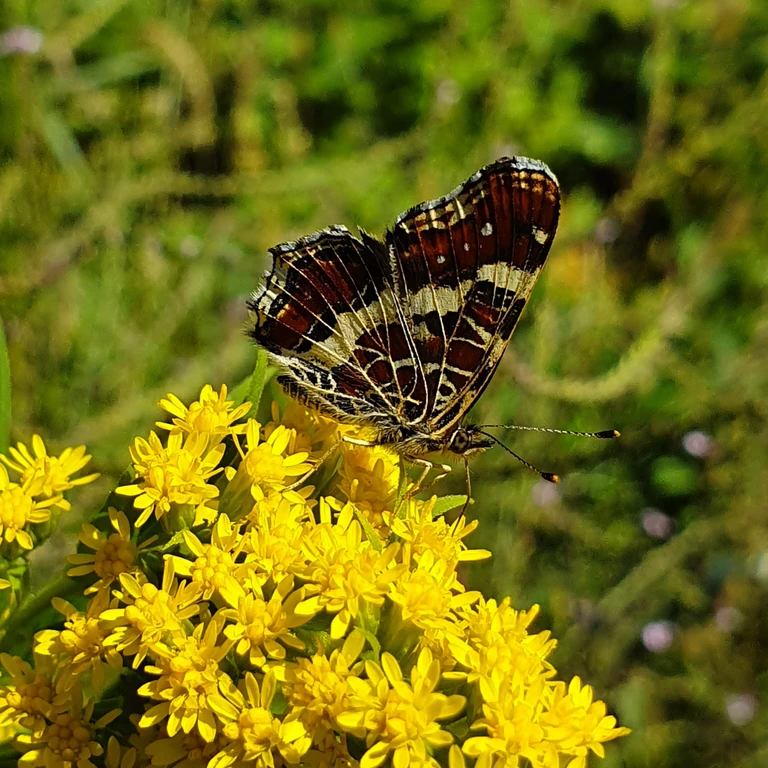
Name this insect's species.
Araschnia levana
